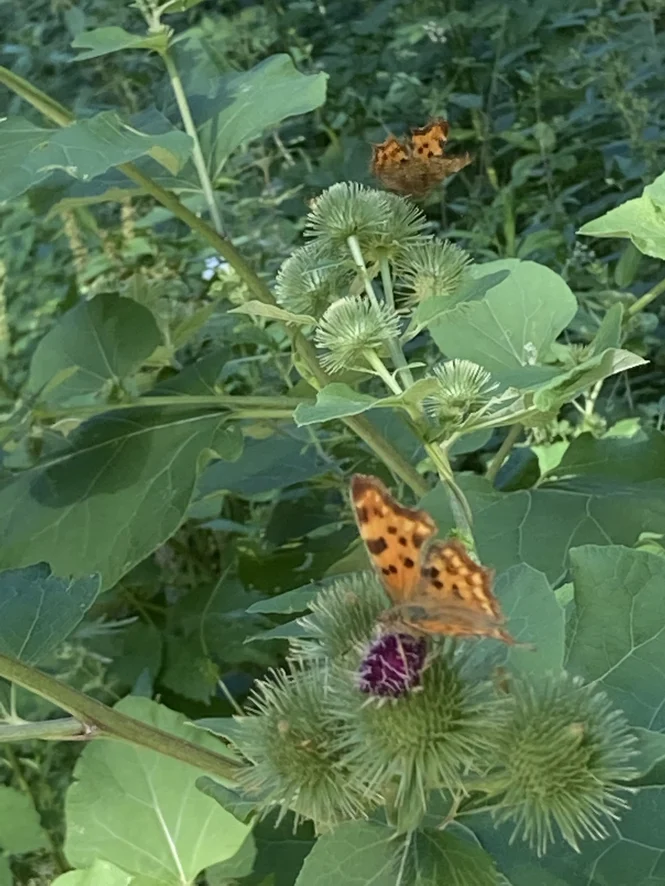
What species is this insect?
Polygonia c-album
